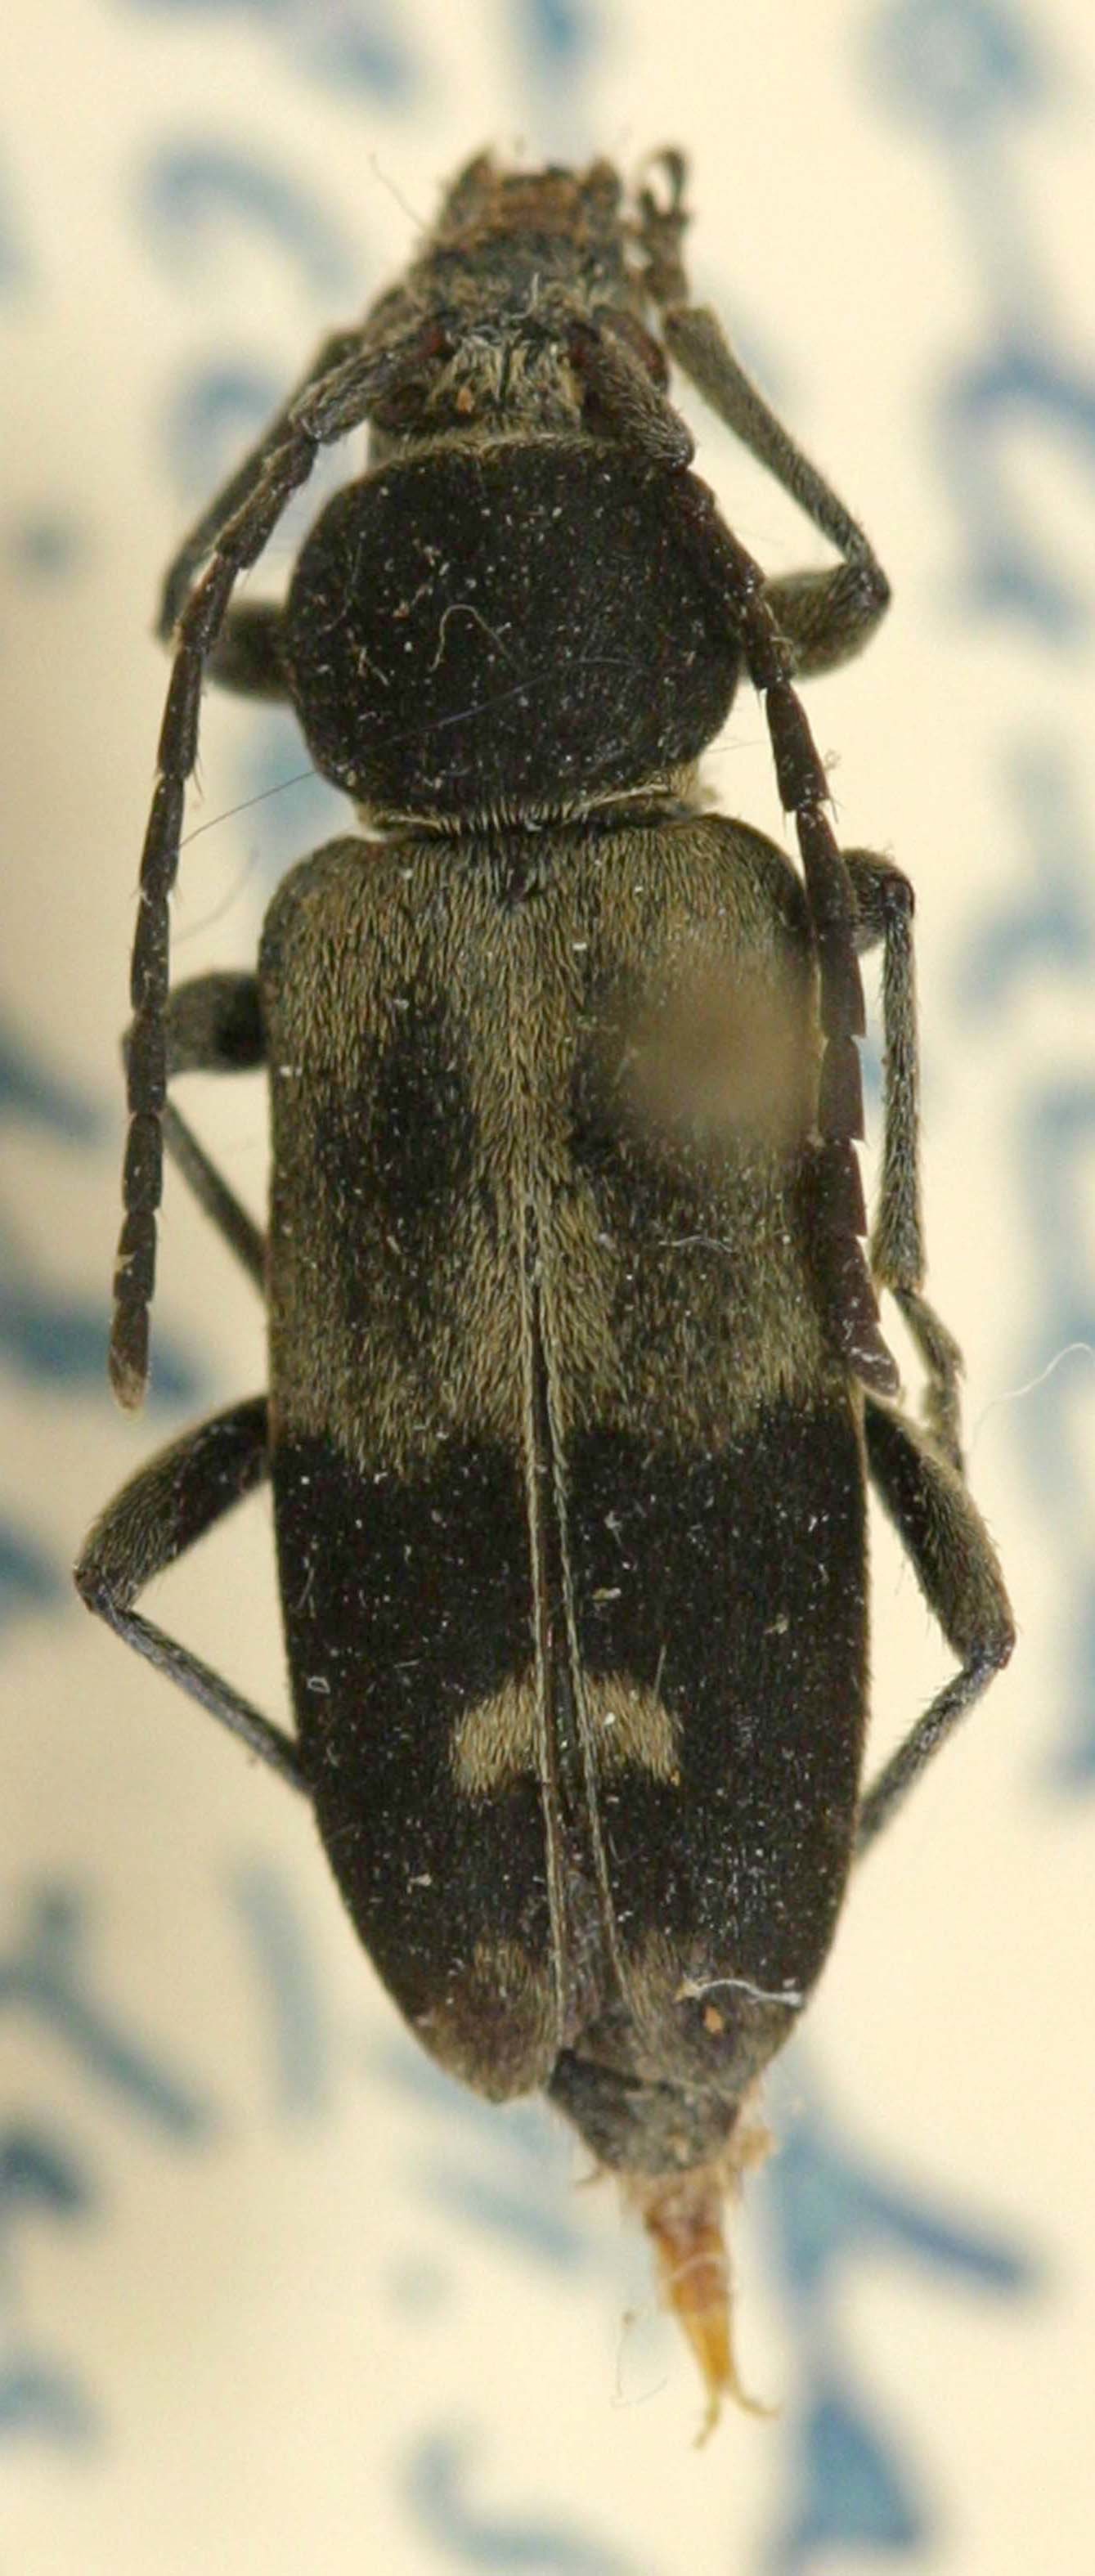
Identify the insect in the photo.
Megacyllene horioni
